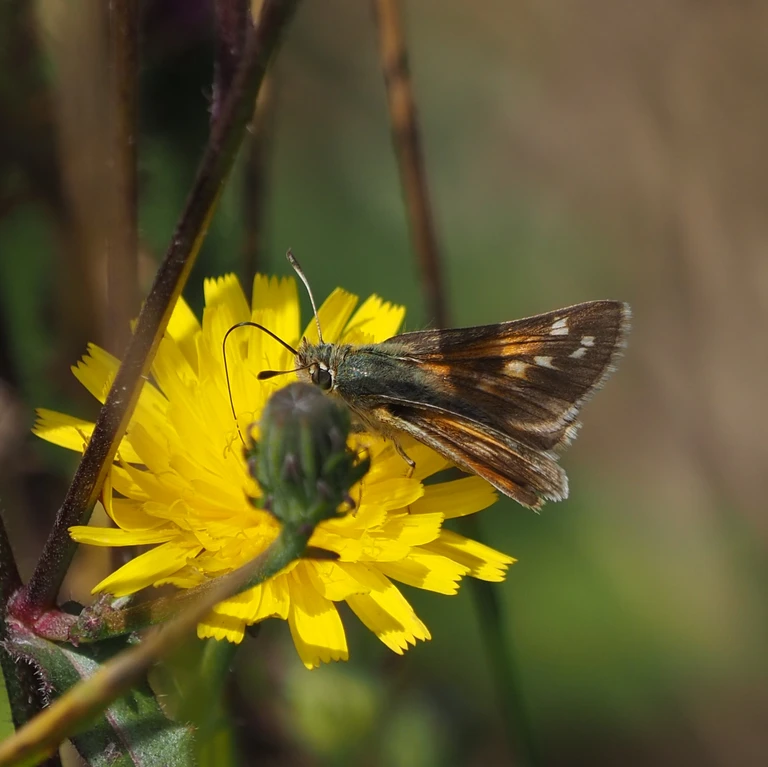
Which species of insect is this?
Hesperia comma
